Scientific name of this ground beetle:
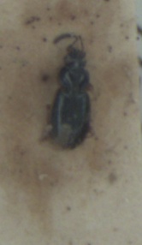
Bembidion obtusum
